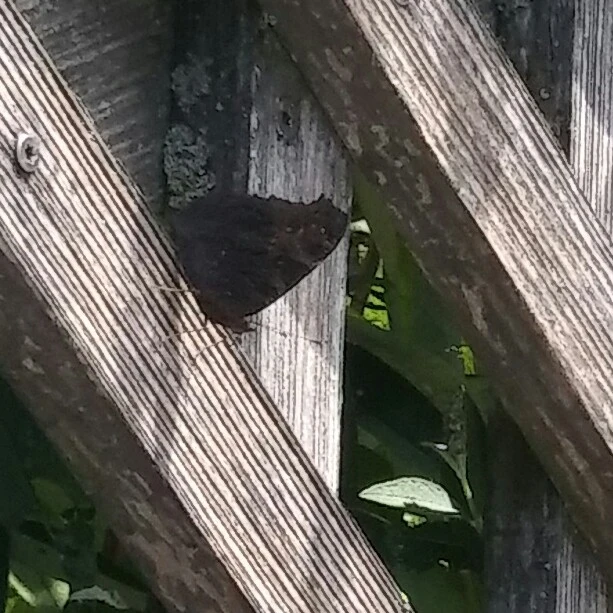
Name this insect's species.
Aglais io
